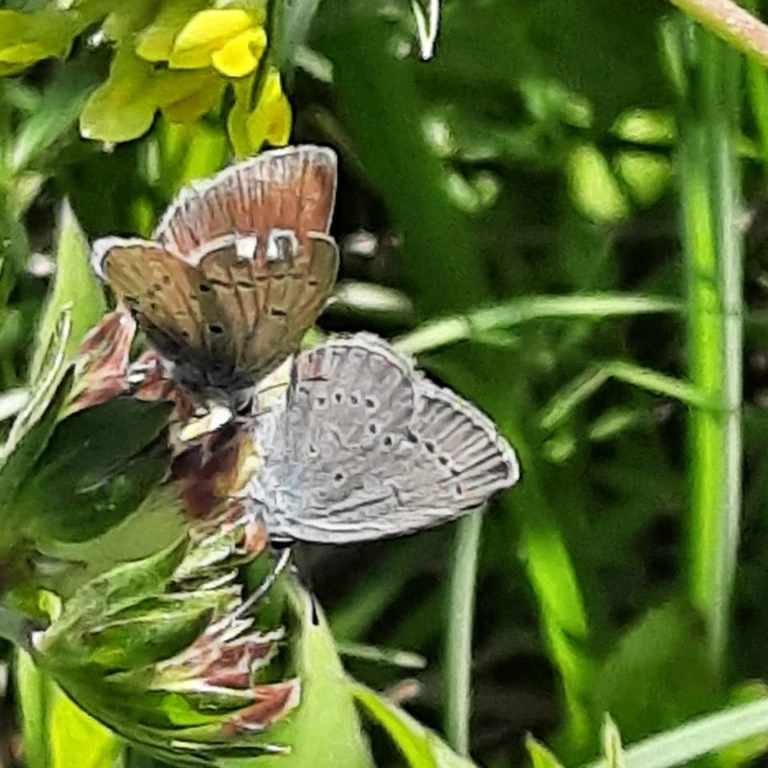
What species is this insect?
Cupido minimus
